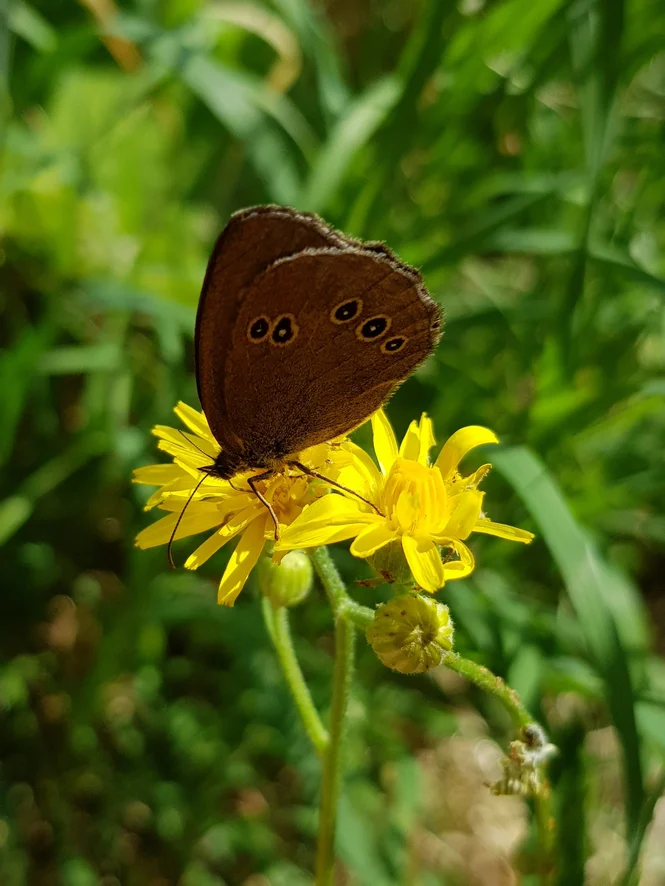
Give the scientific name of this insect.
Aphantopus hyperantus
